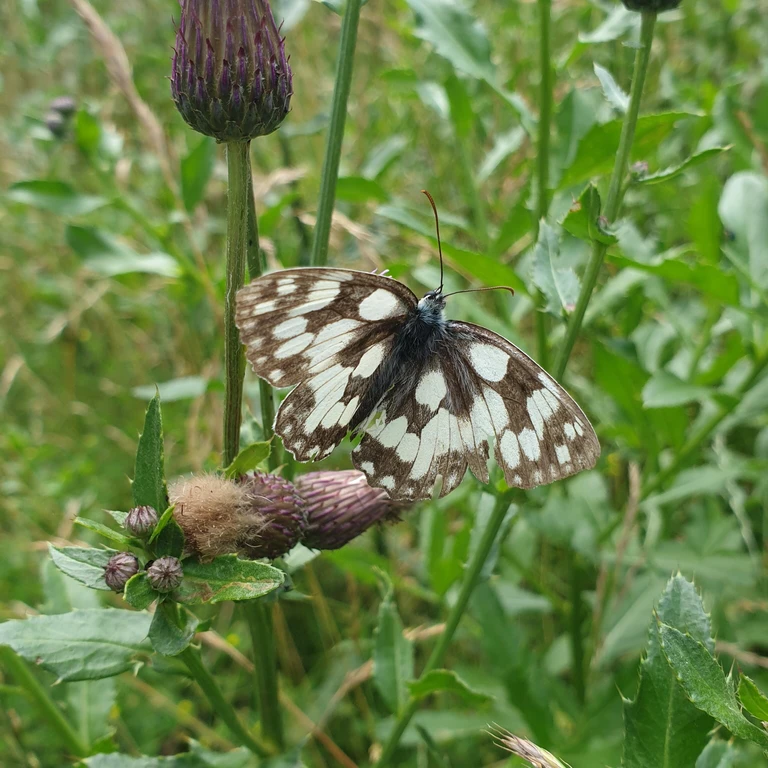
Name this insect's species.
Melanargia galathea
